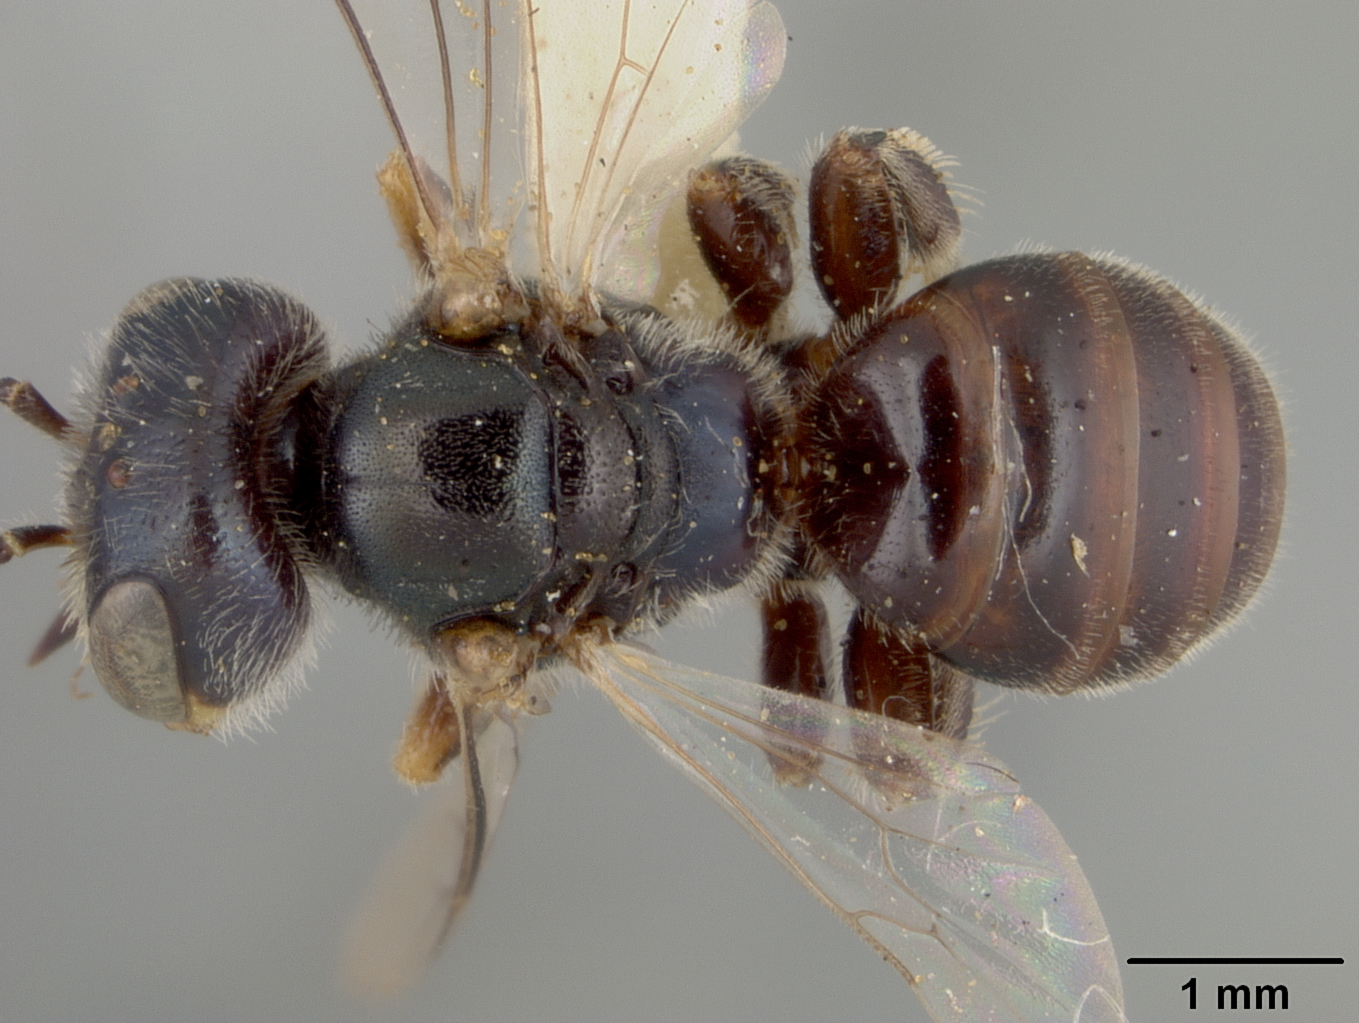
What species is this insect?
Perdita calochorti
